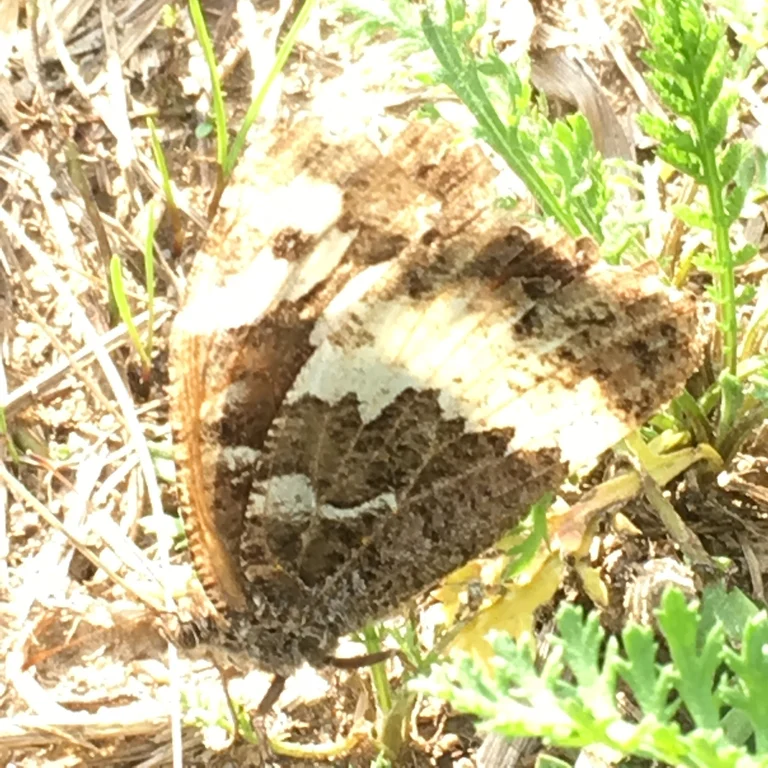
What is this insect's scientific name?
Brintesia circe
